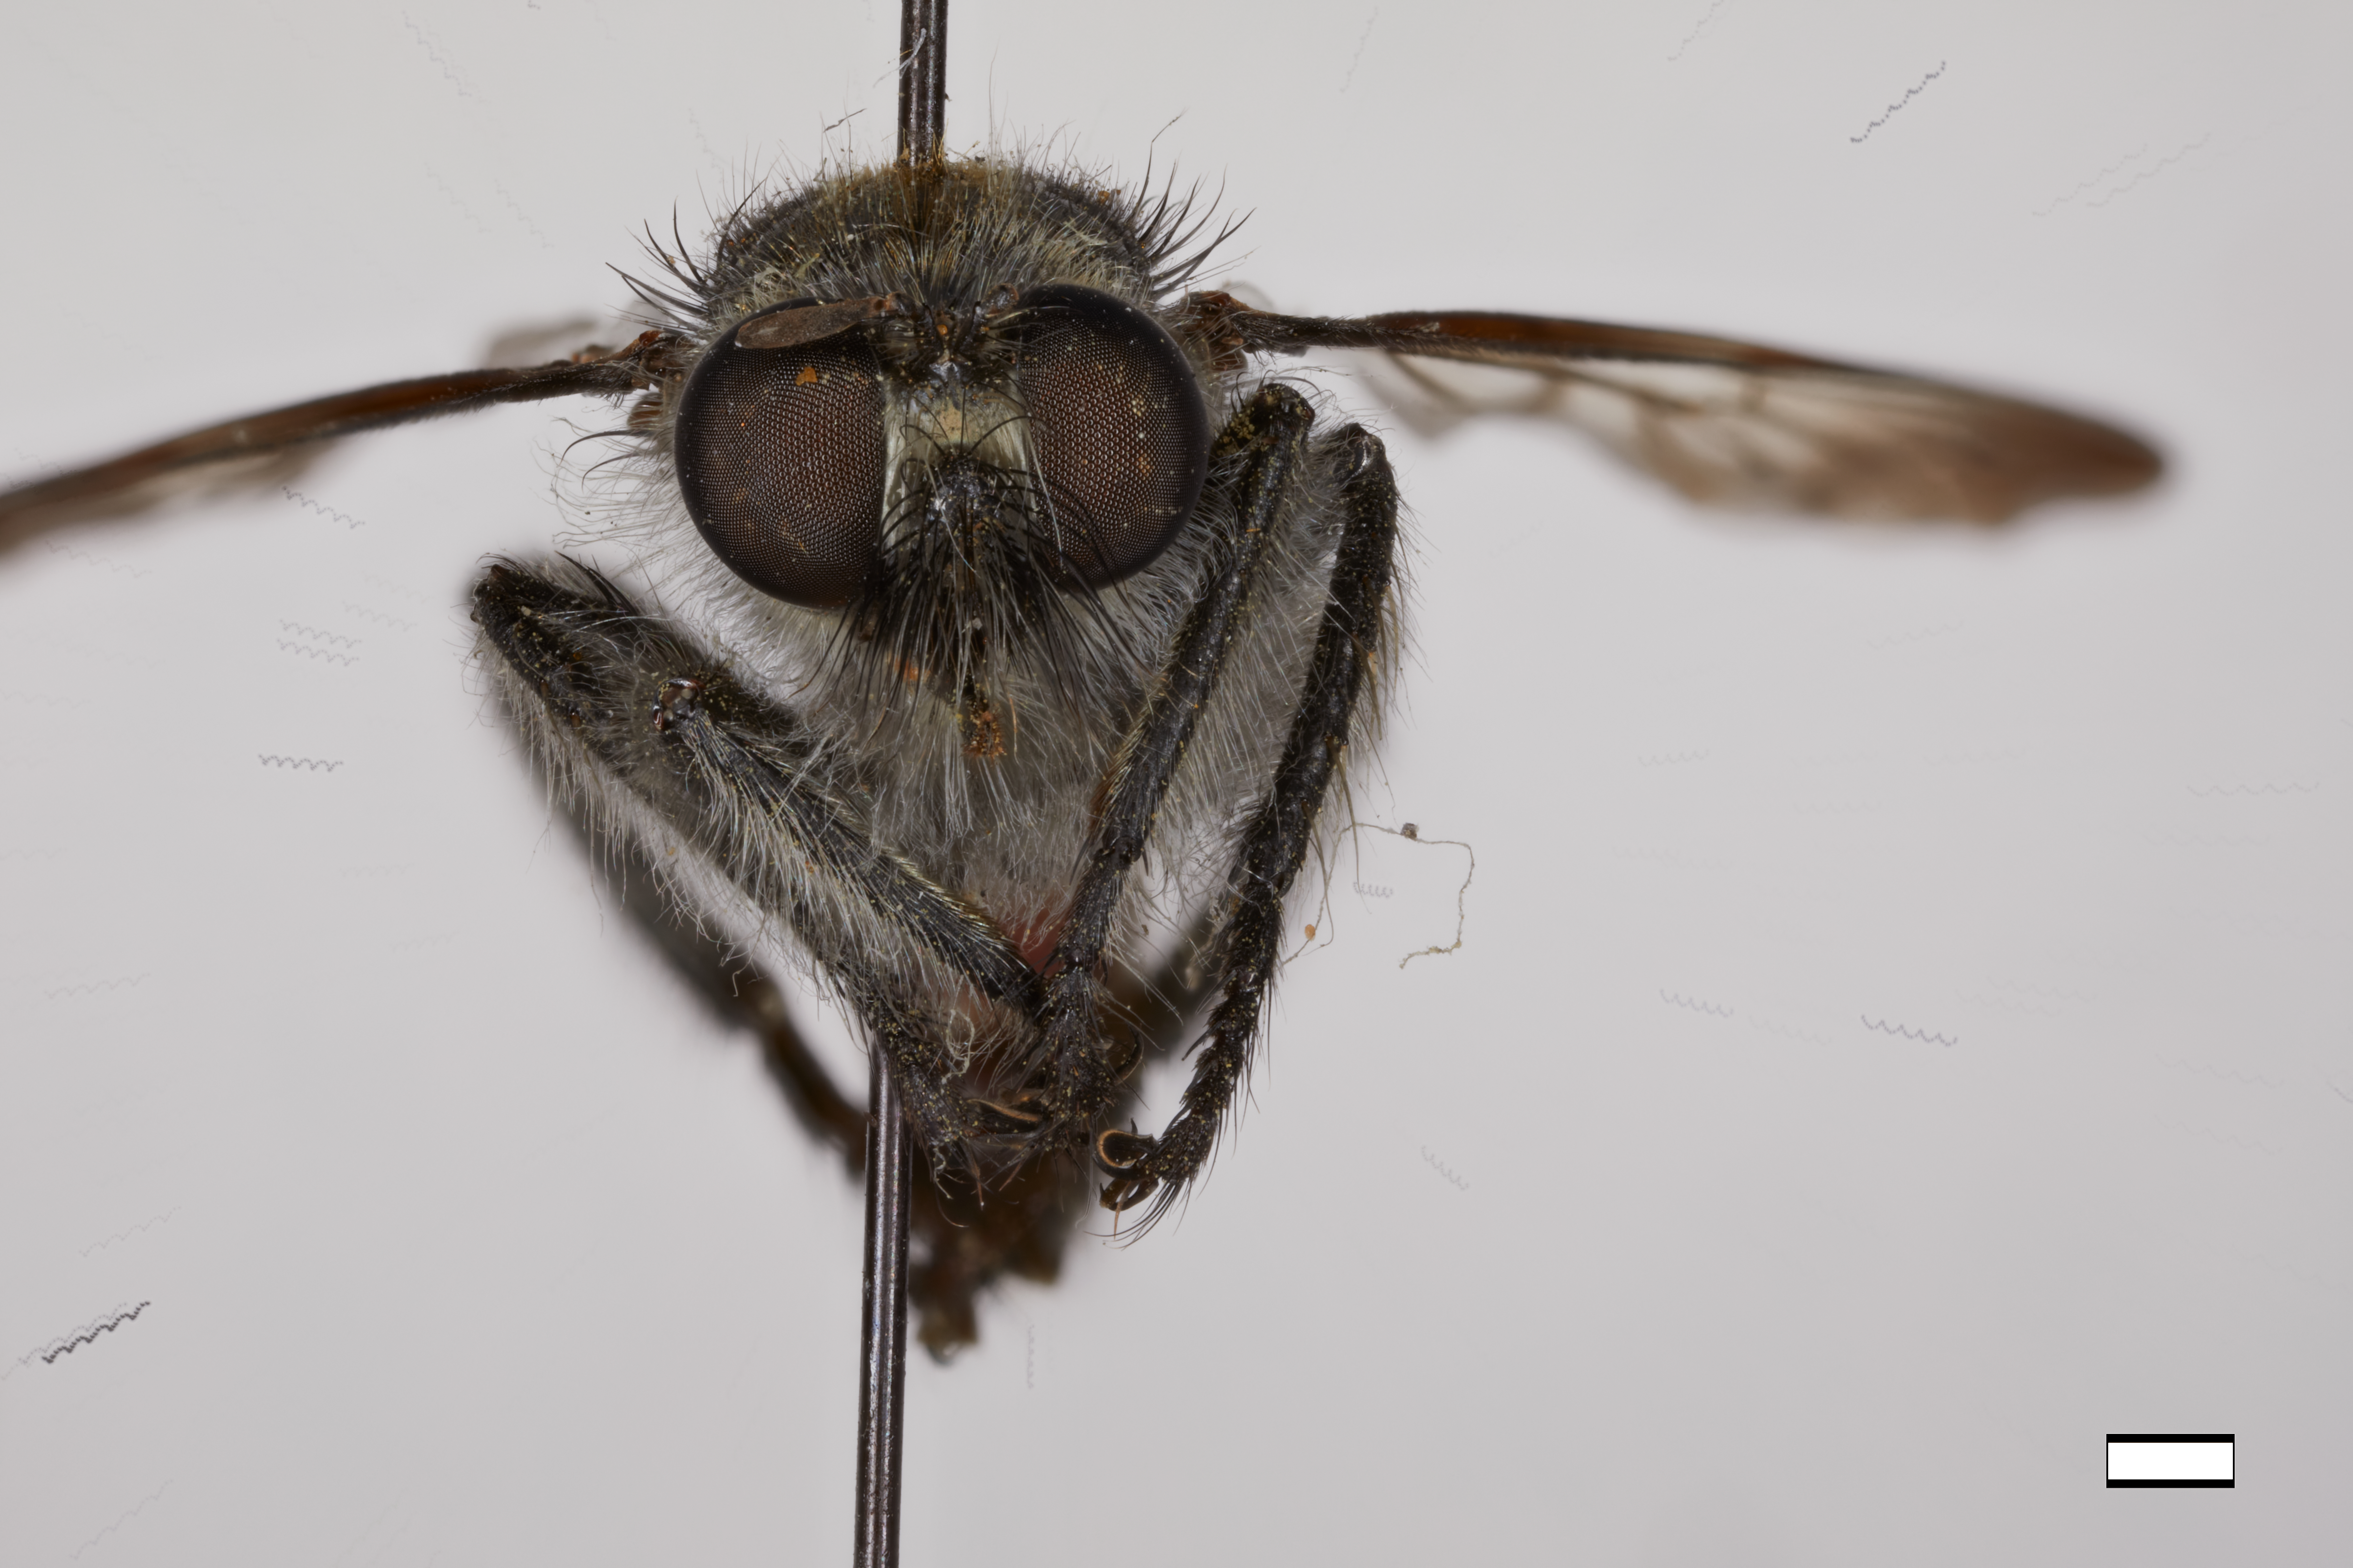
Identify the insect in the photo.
Laphria index
